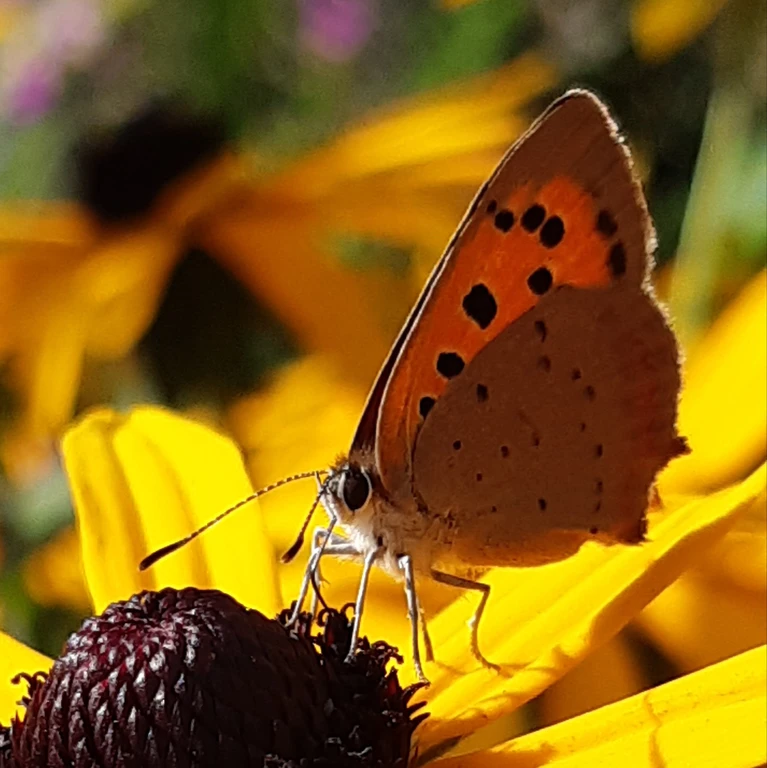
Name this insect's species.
Lycaena phlaeas
